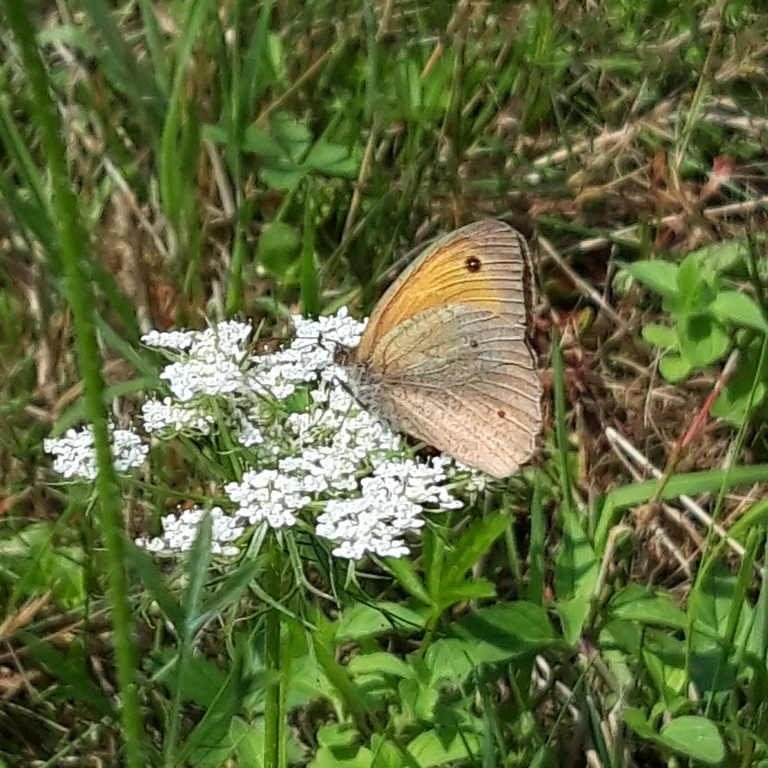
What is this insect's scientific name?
Maniola jurtina
